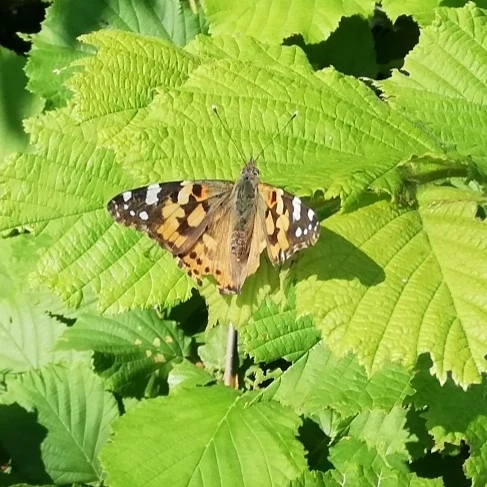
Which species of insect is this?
Vanessa cardui
